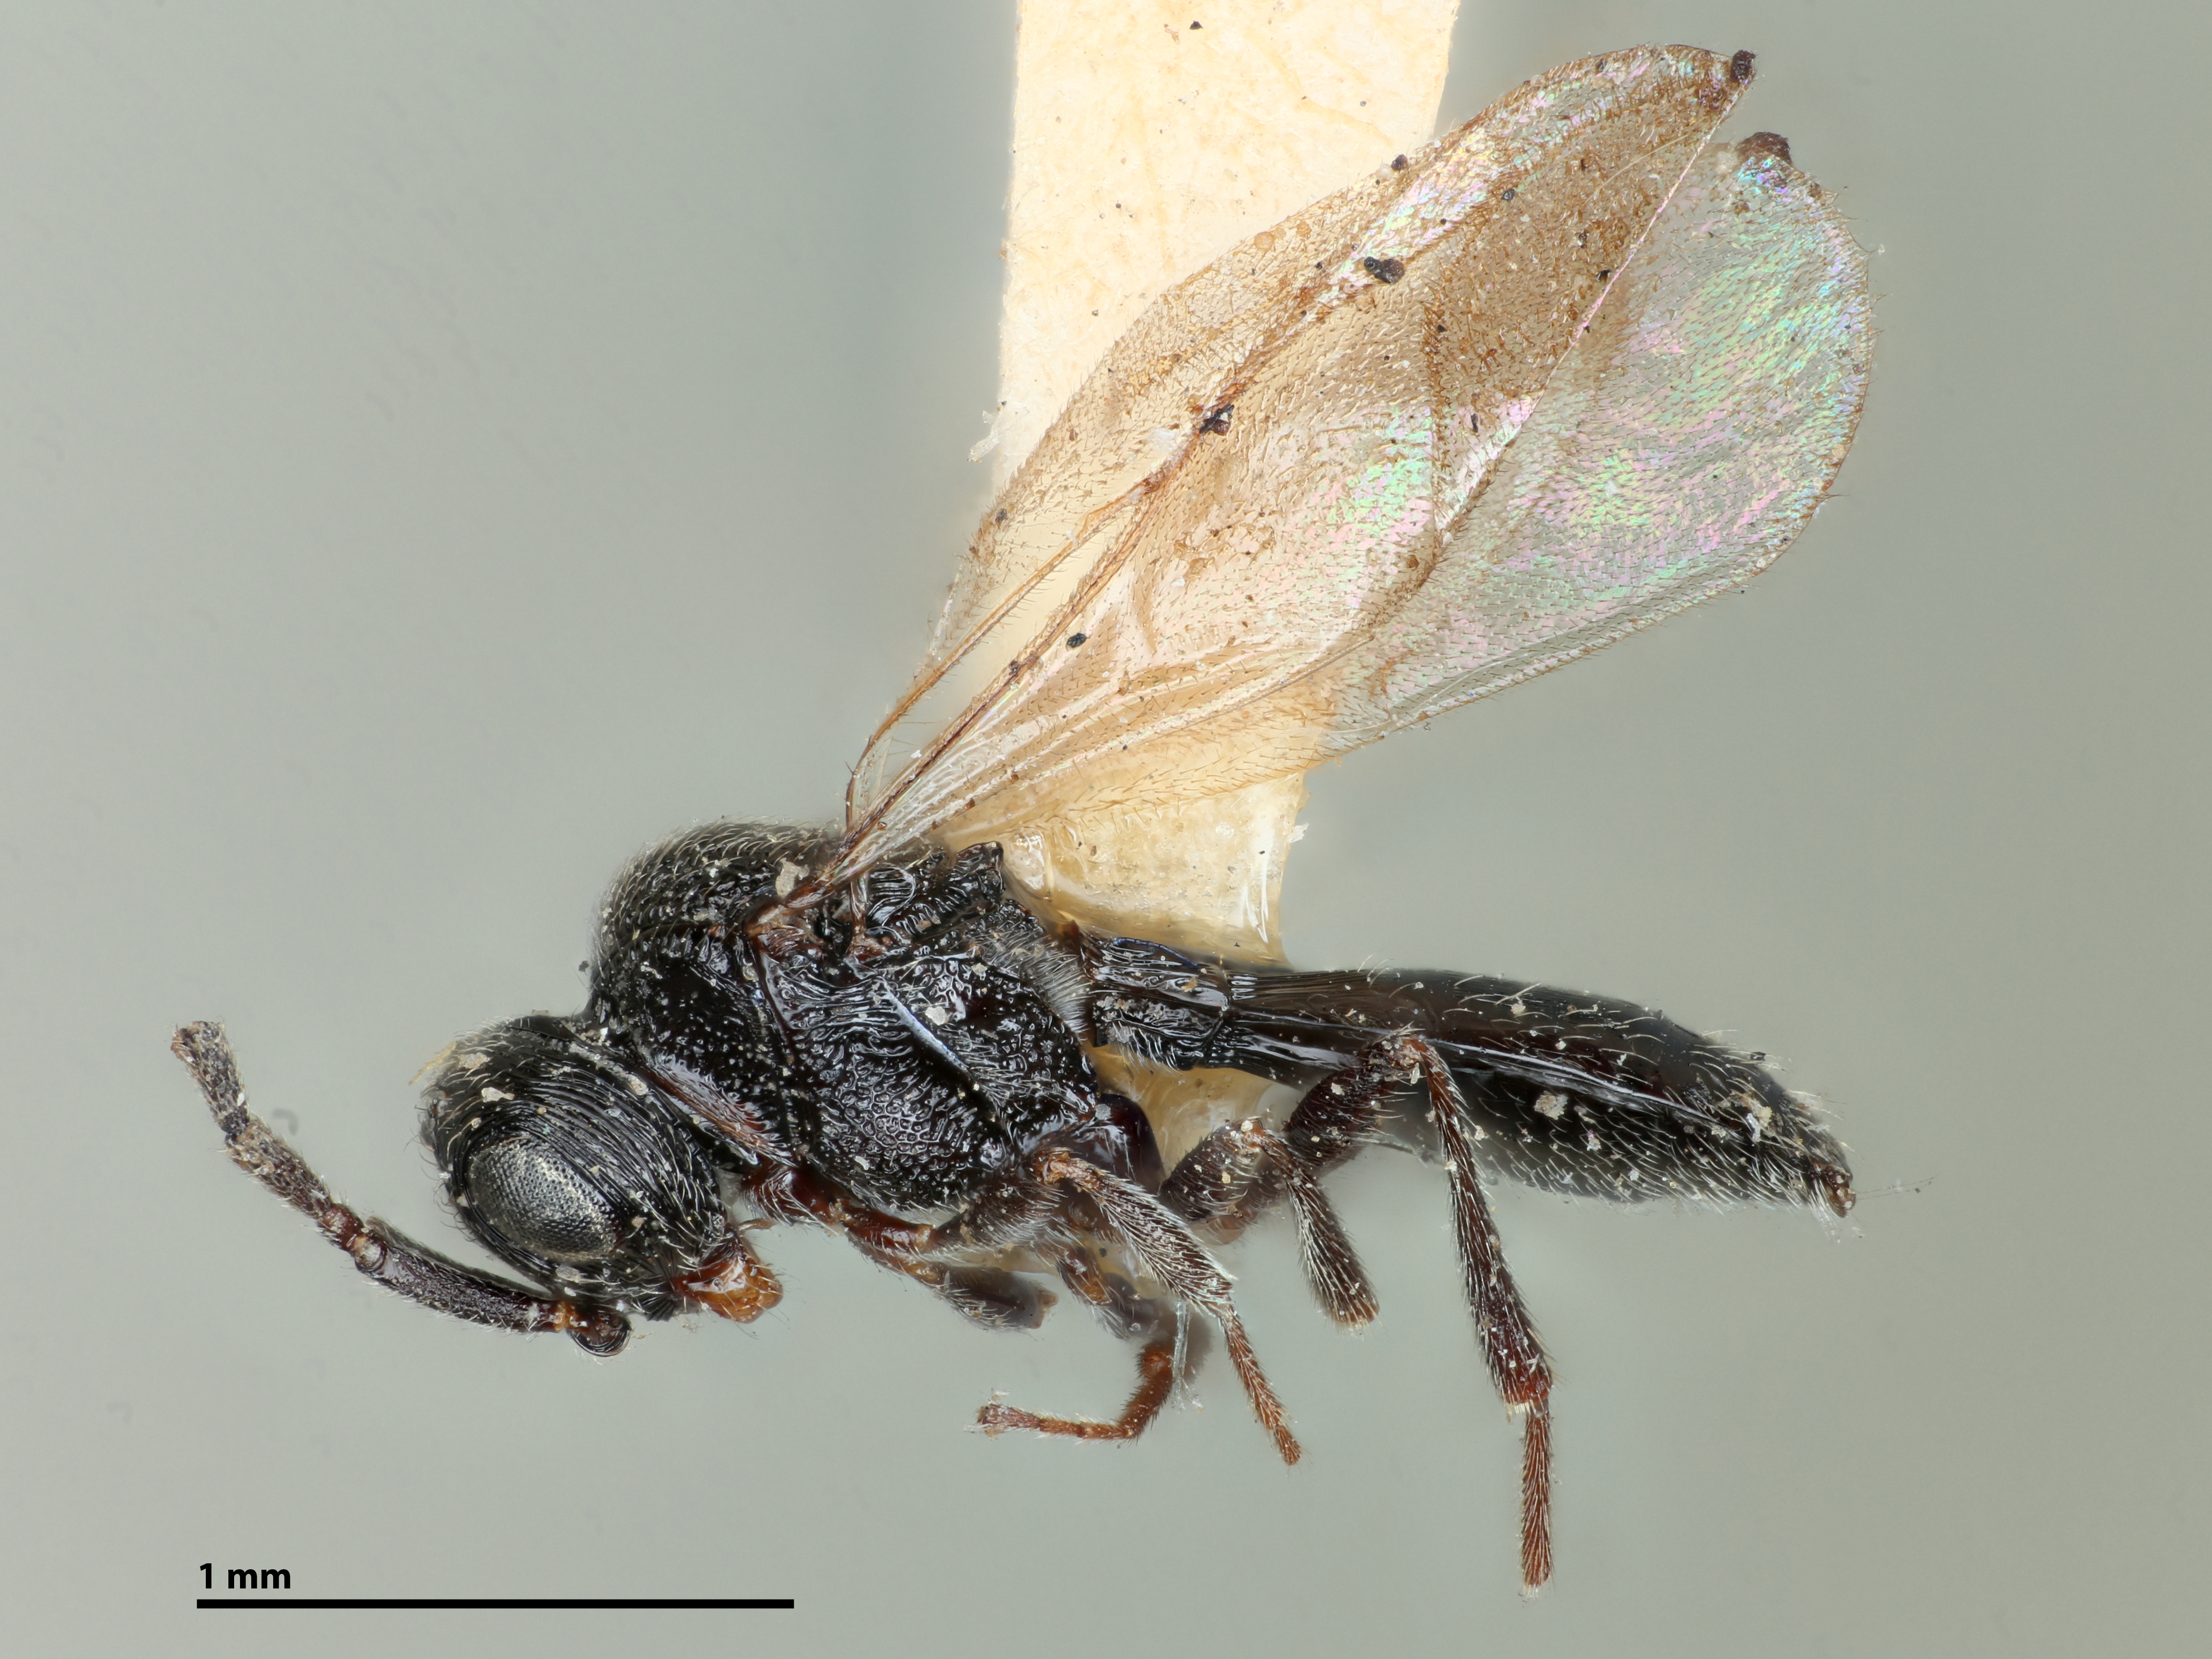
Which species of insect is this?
Prosacantha nigripes
